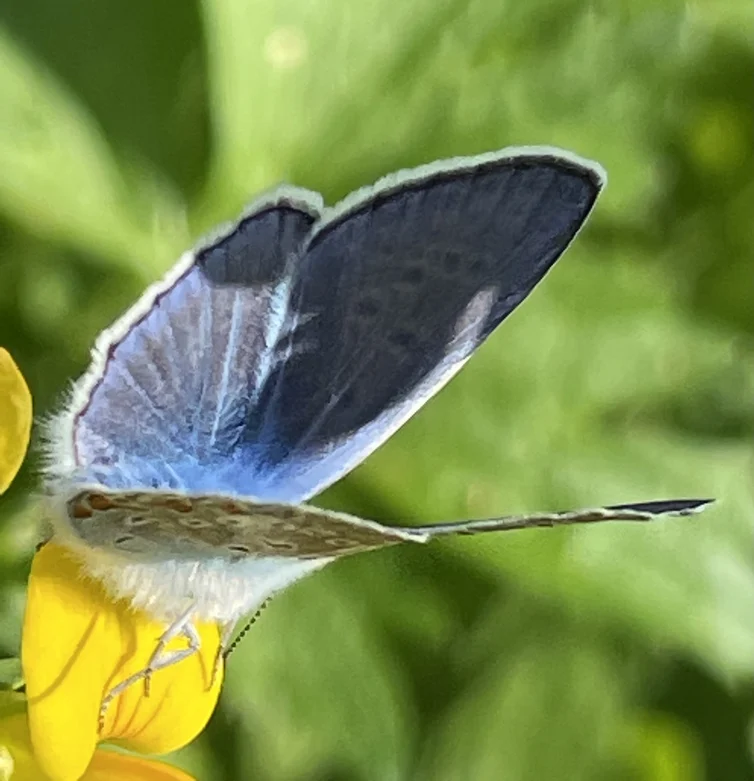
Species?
Polyommatus icarus
